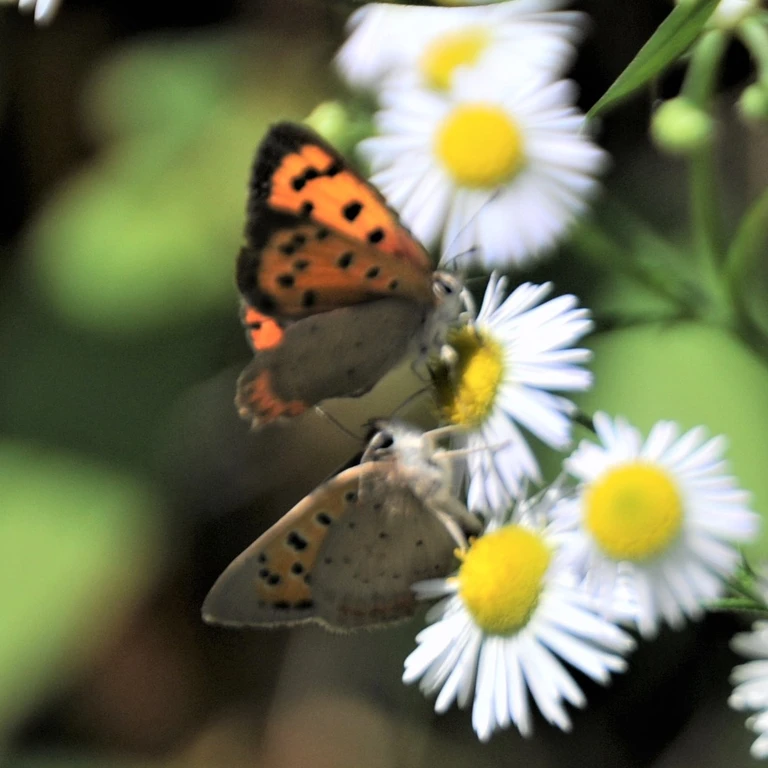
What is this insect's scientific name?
Lycaena phlaeas
